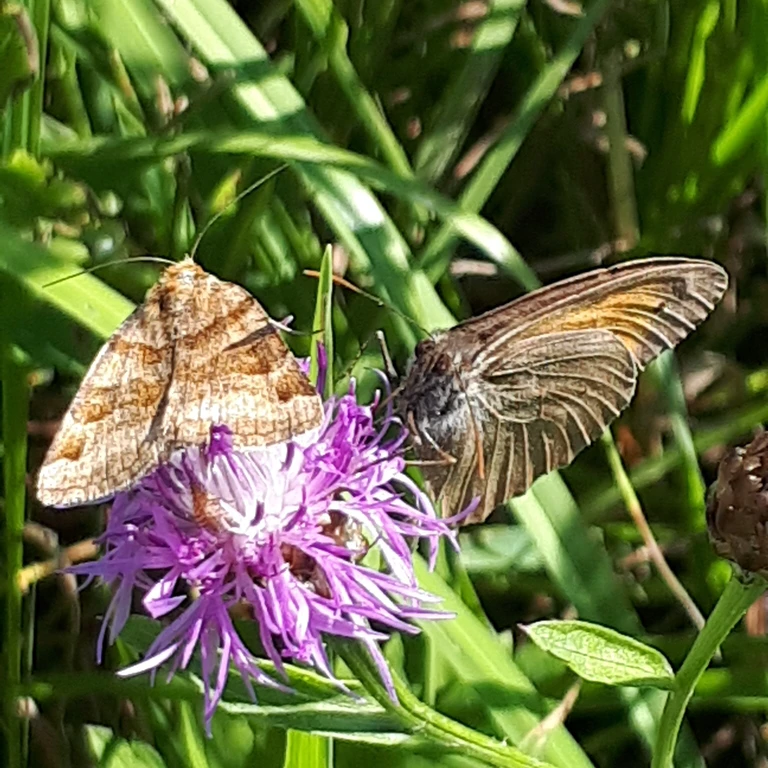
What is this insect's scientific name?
Maniola jurtina
